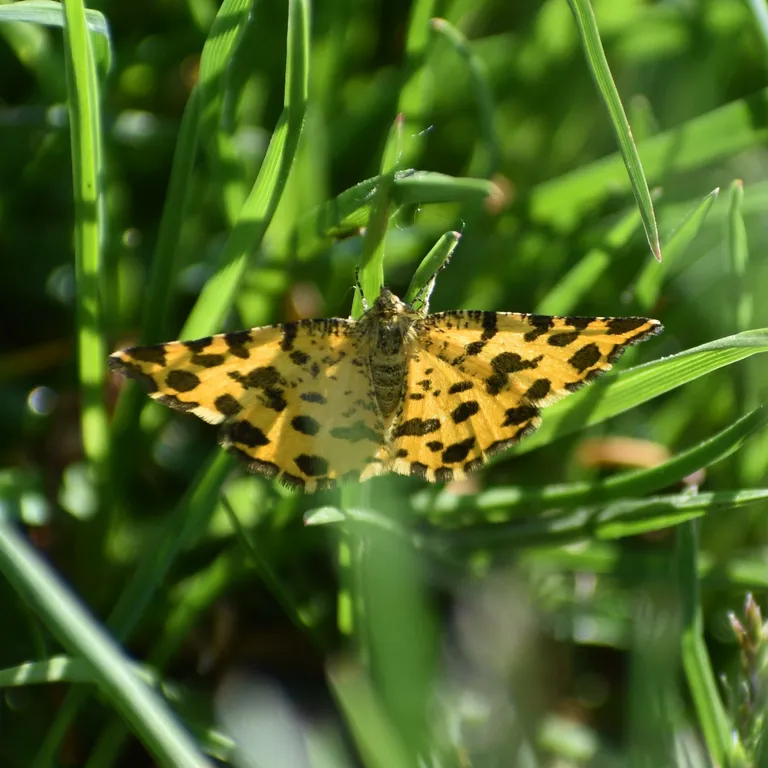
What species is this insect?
Pseudopanthera macularia
